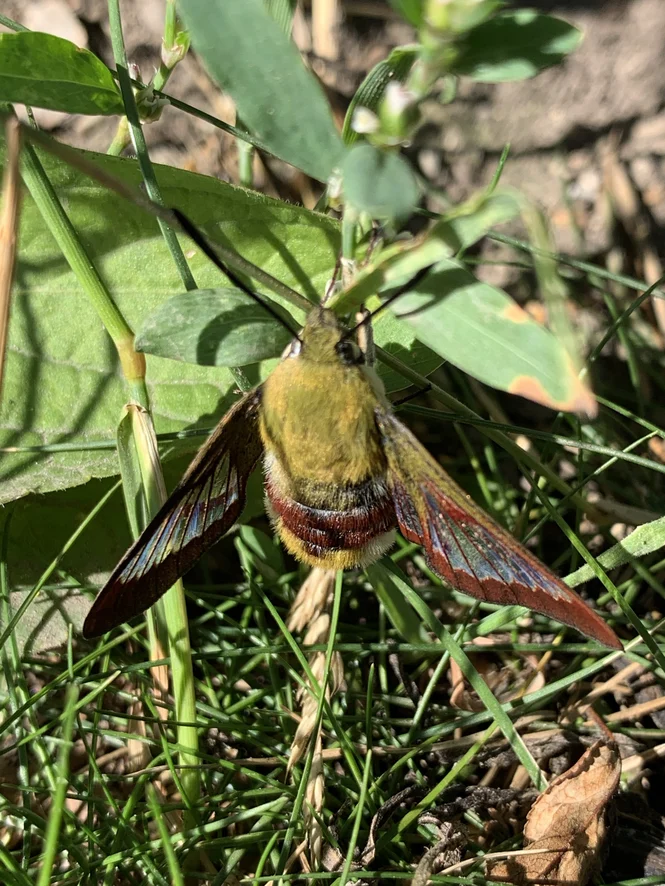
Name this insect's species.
Hemaris fuciformis
